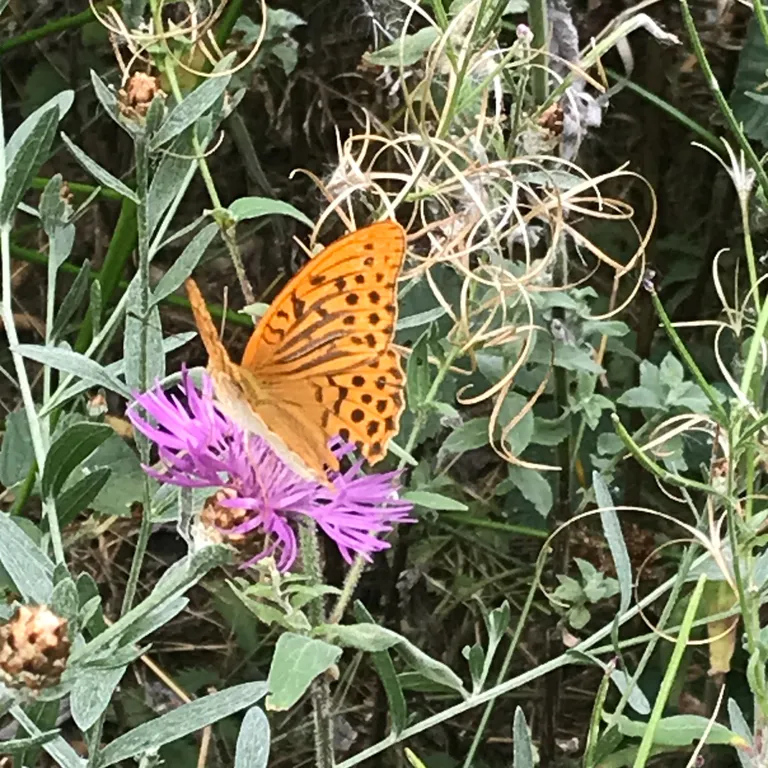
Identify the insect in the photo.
Argynnis paphia
